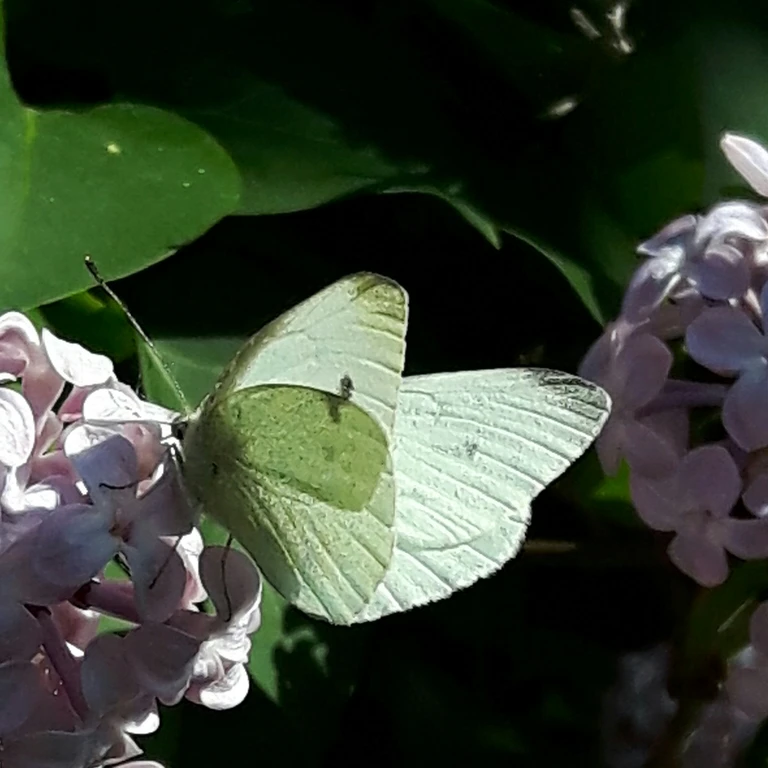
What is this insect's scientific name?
Pieris rapae
